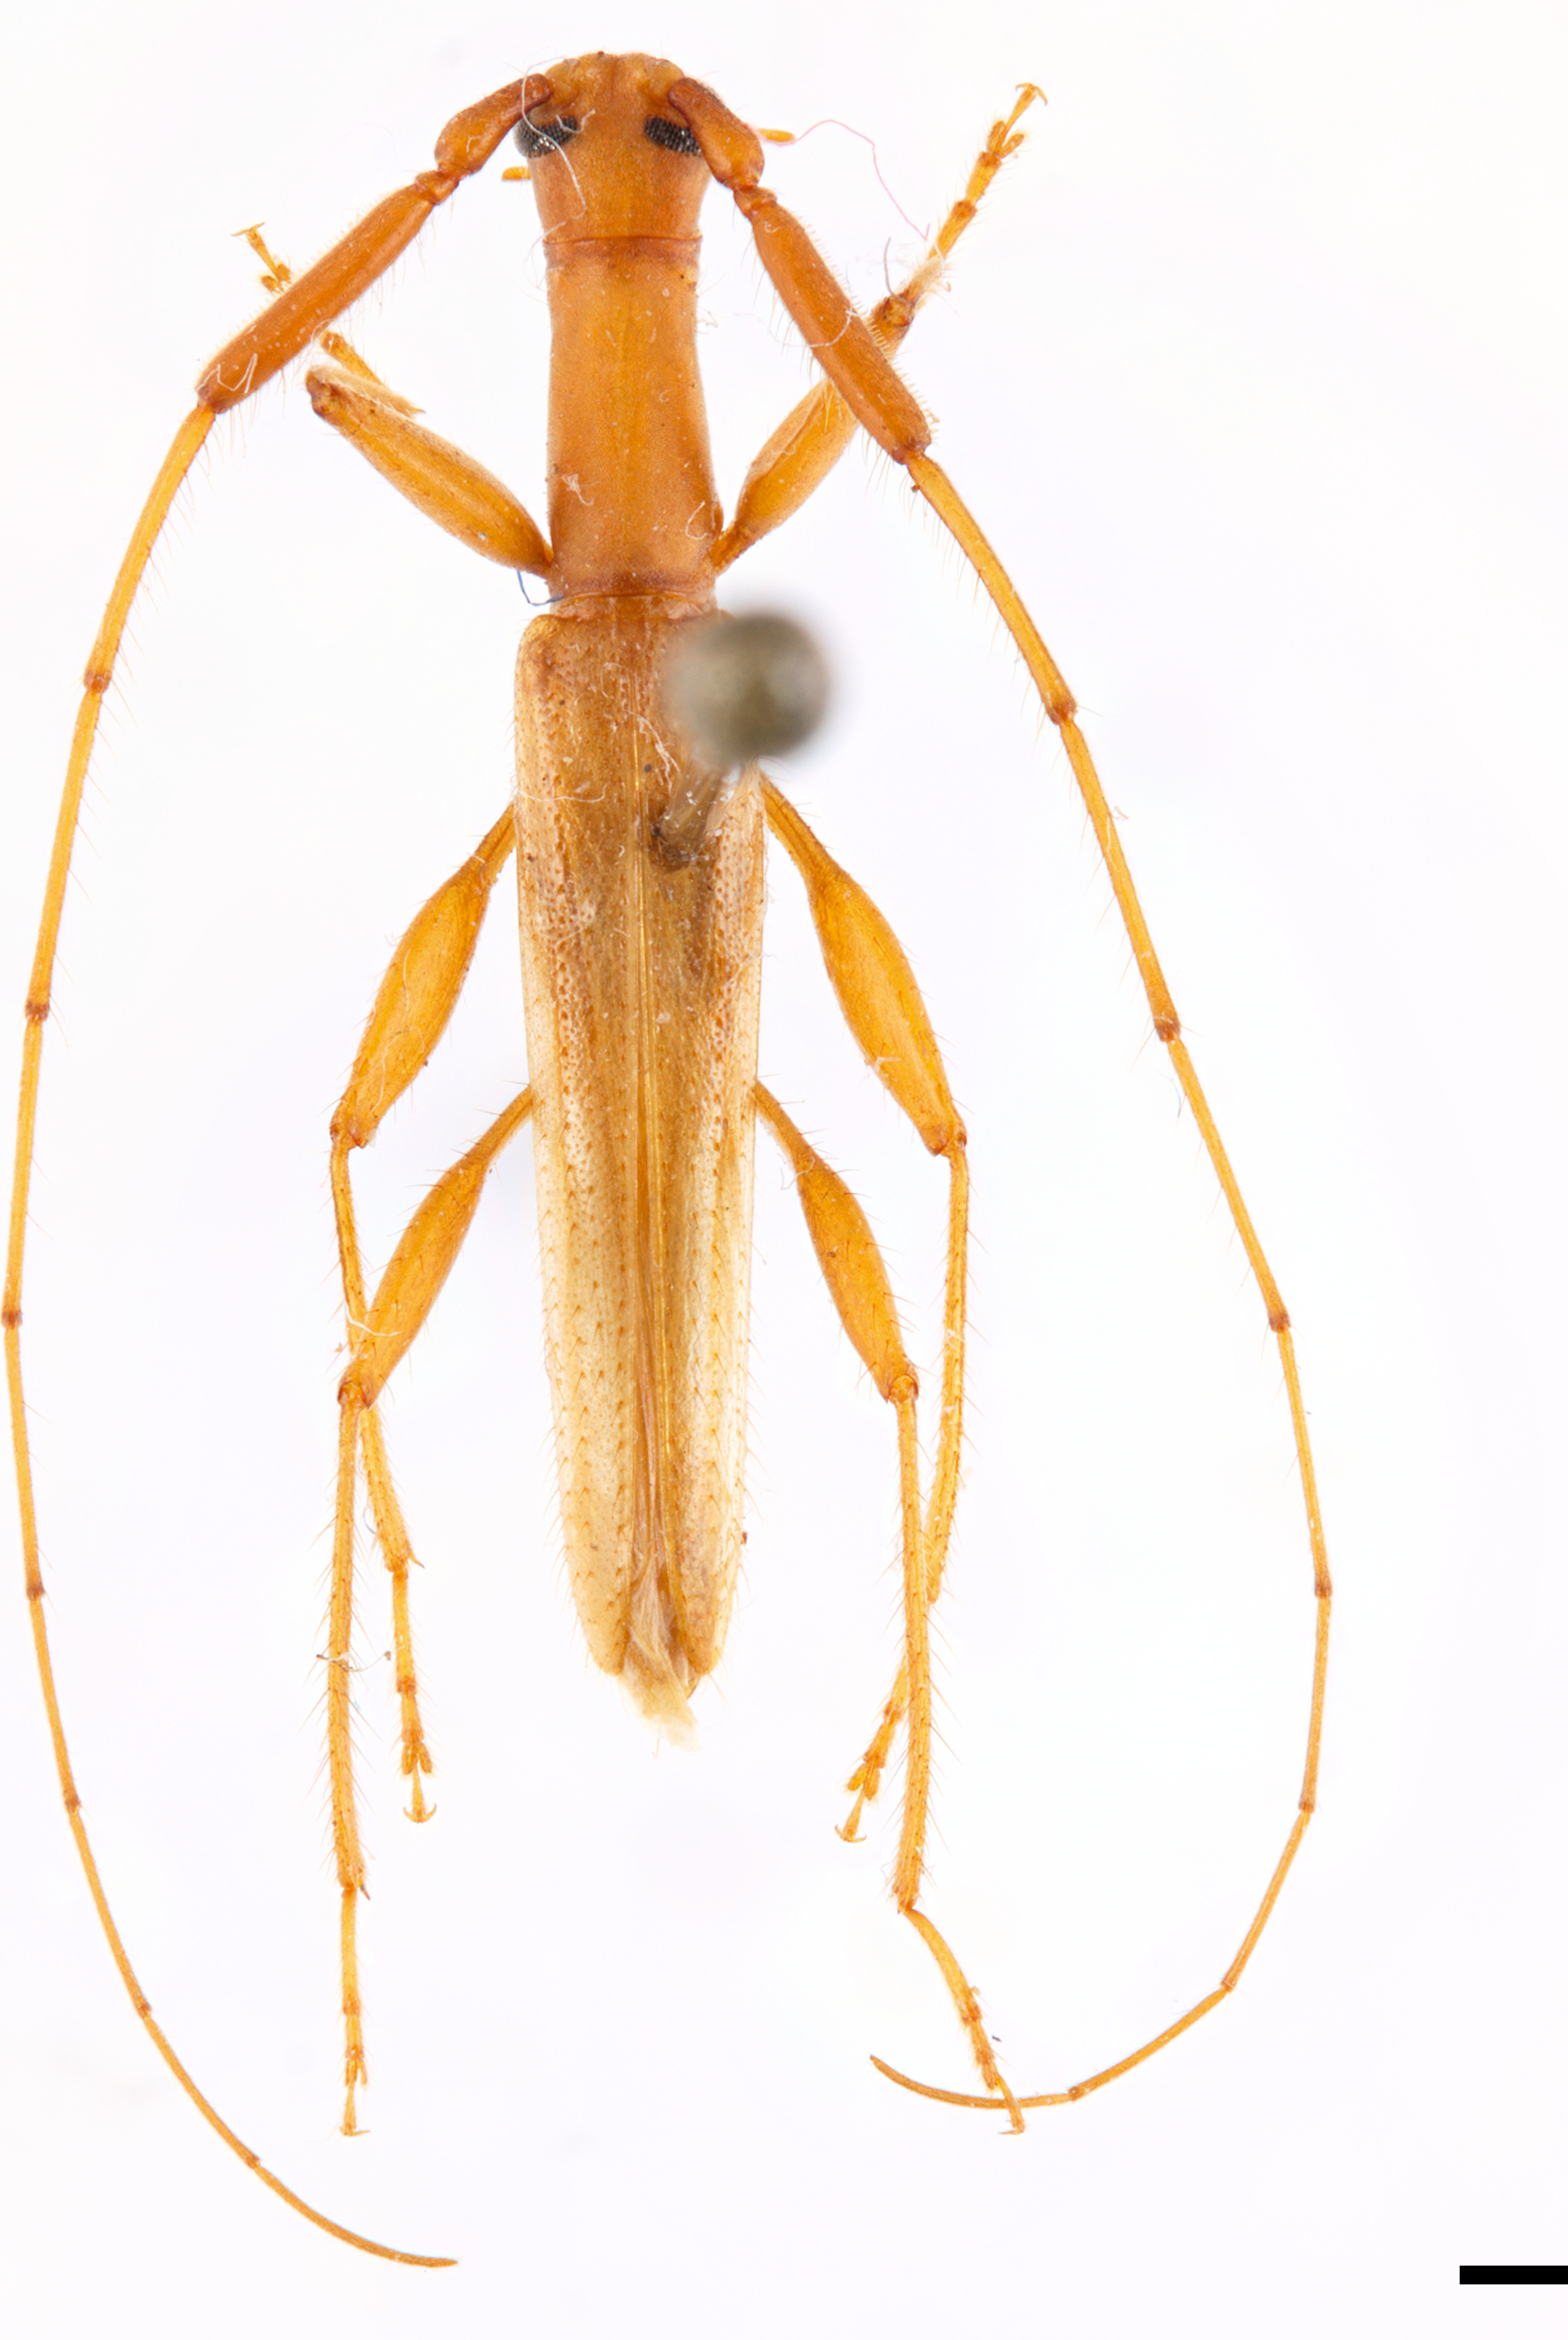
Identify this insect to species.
Sydax stramineus
